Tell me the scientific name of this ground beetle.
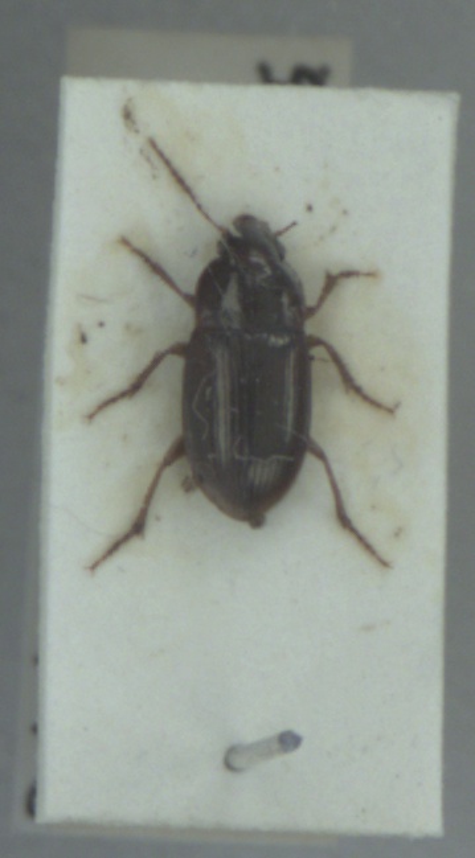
Amara bifrons
